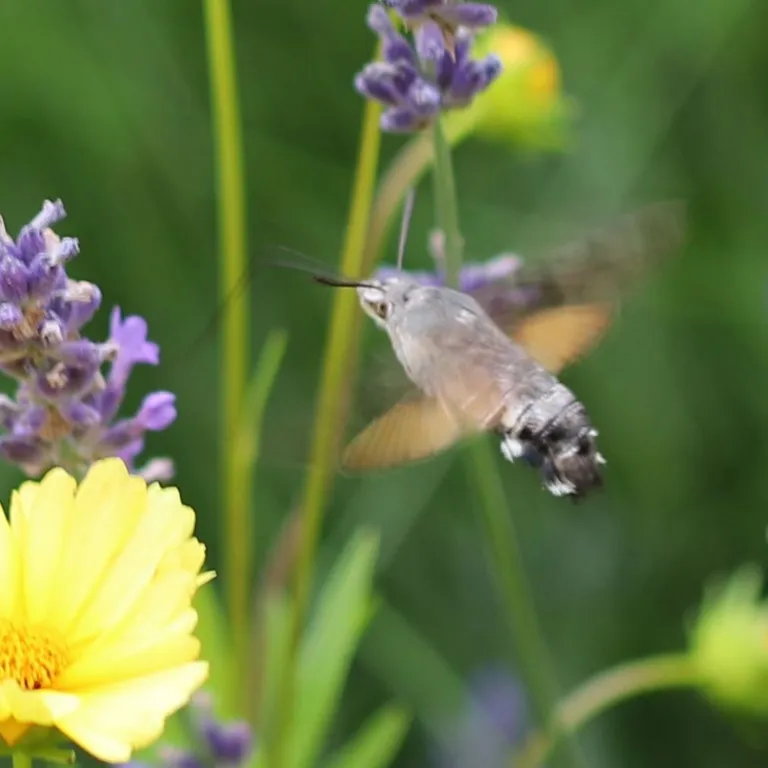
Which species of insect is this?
Macroglossum stellatarum
